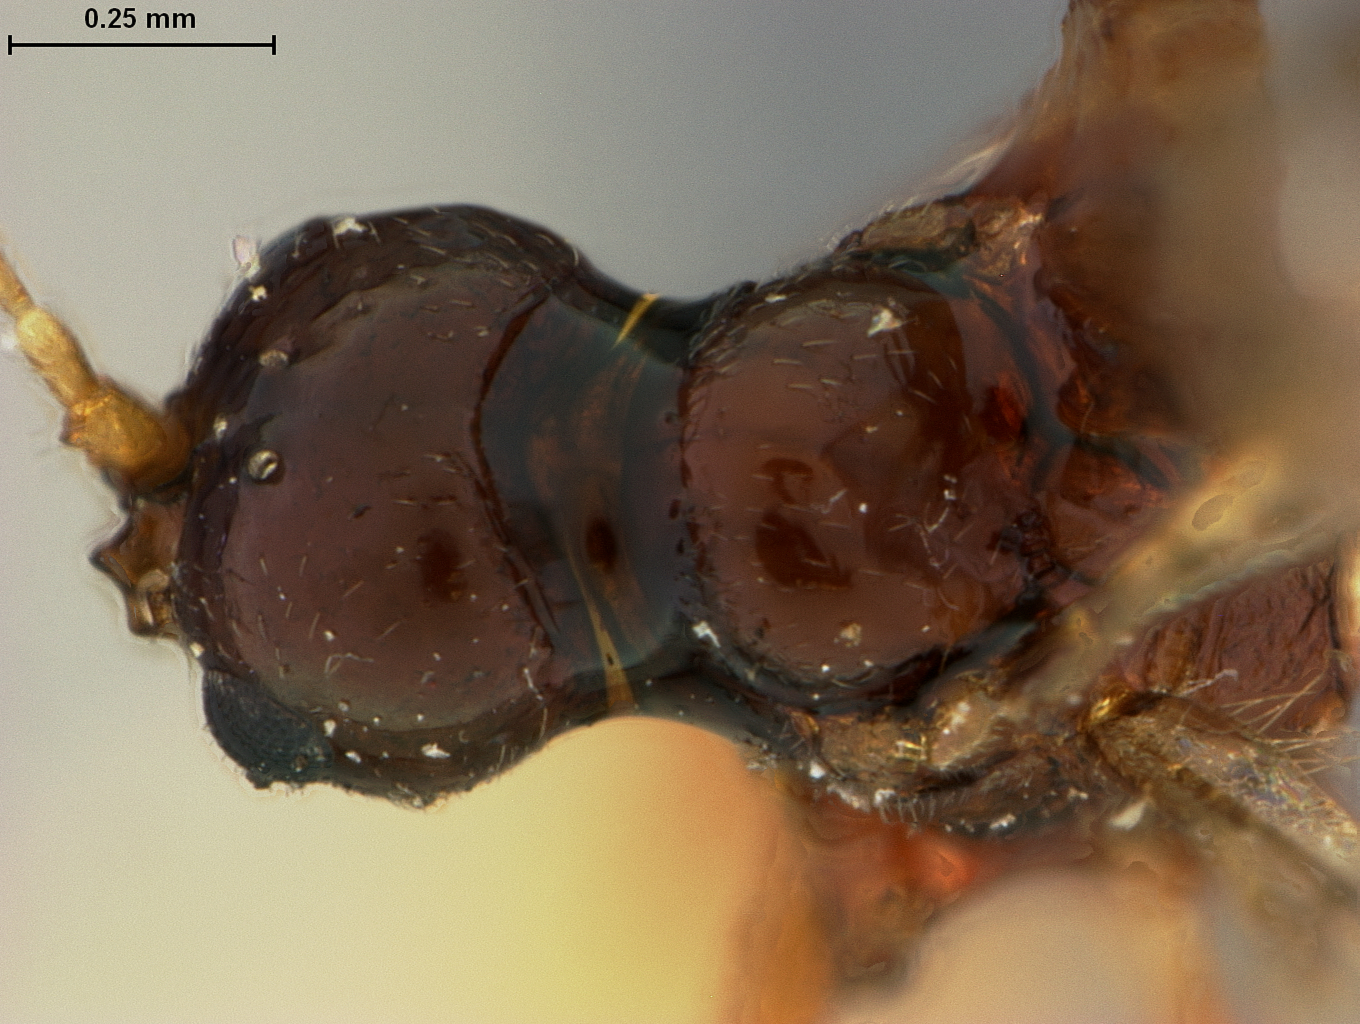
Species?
Cosmophonis hopkinsii
